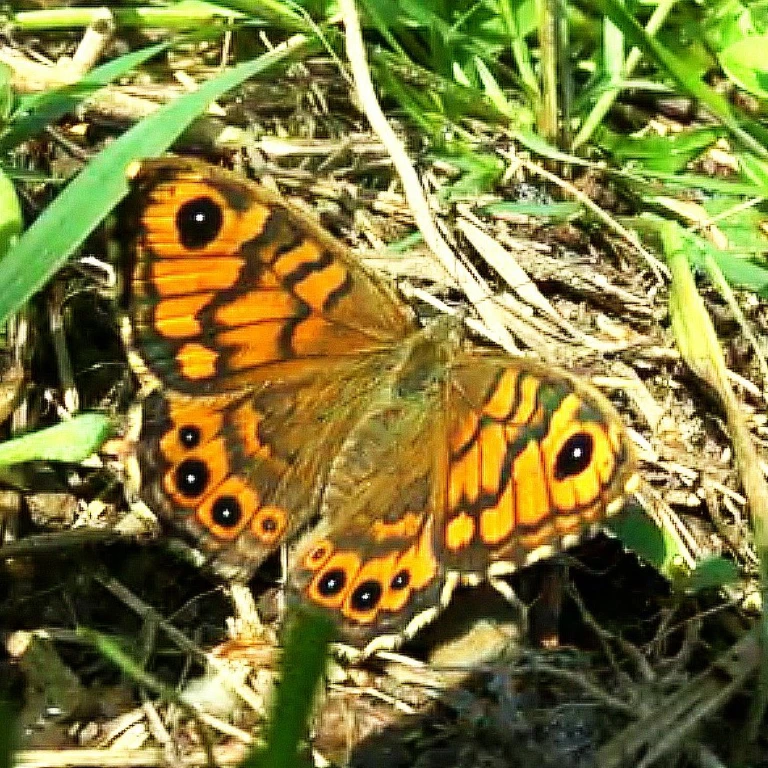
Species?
Lasiommata megera (also Pararge megera)
